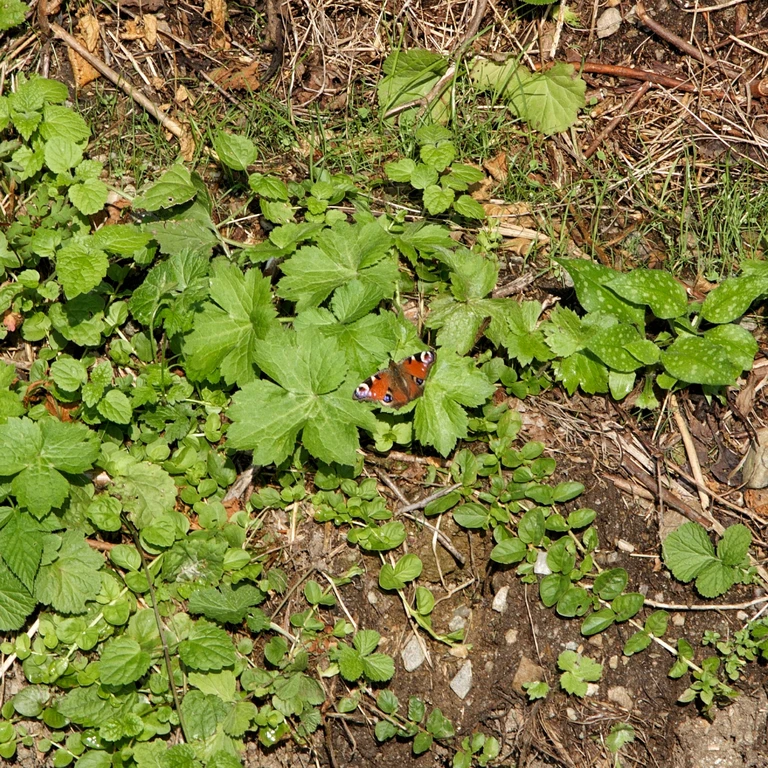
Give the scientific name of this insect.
Aglais io
